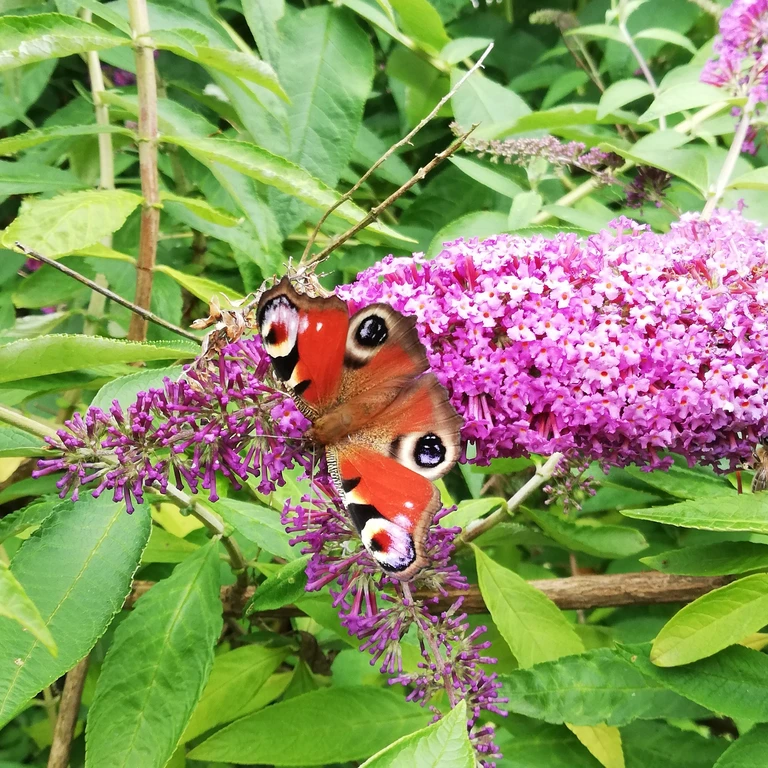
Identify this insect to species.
Aglais io
